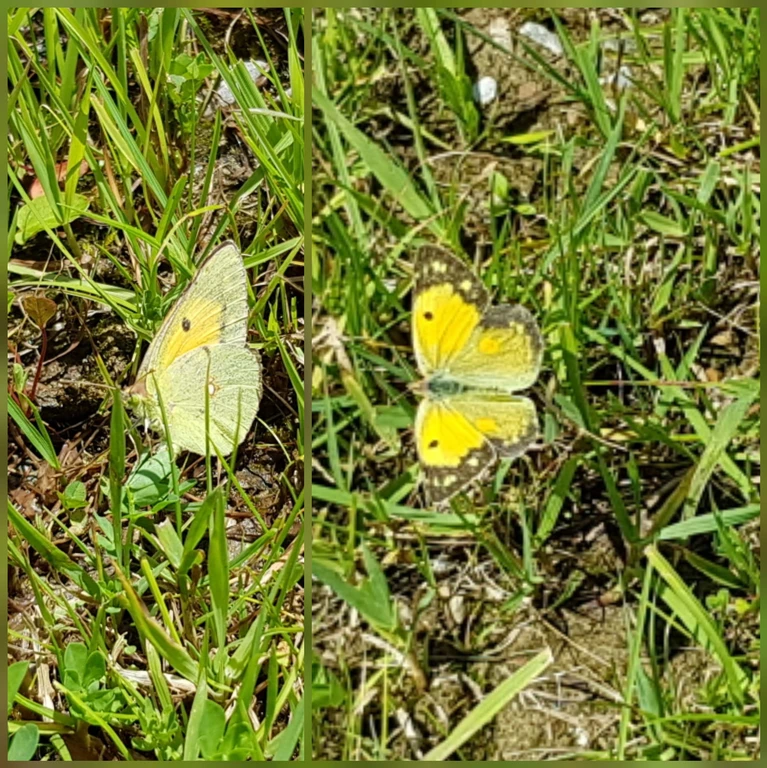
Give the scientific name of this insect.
Colias croceus
